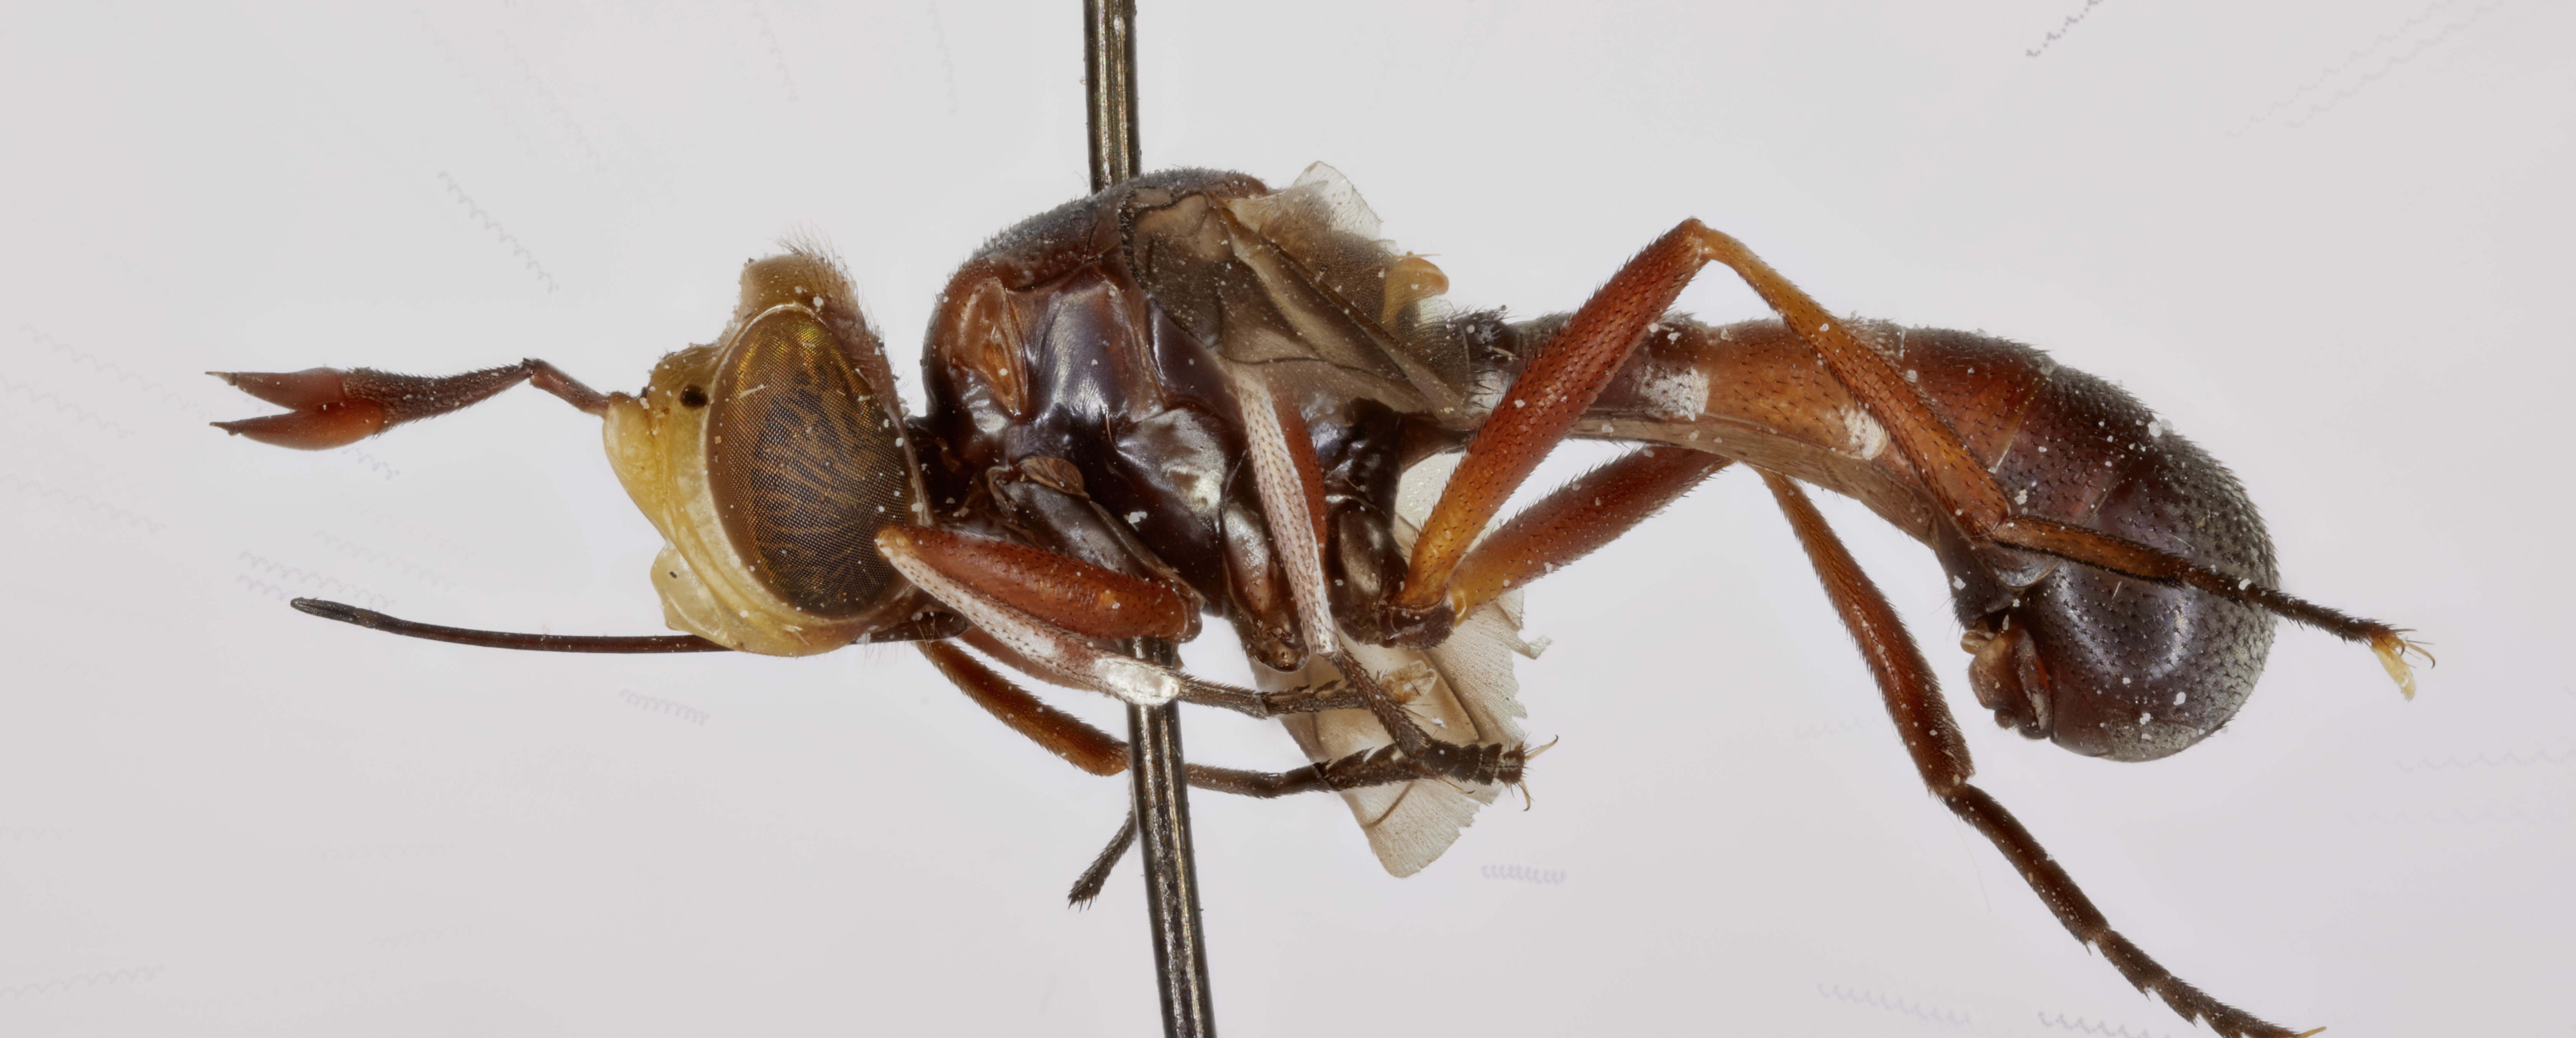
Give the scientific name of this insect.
Conops zonatus
